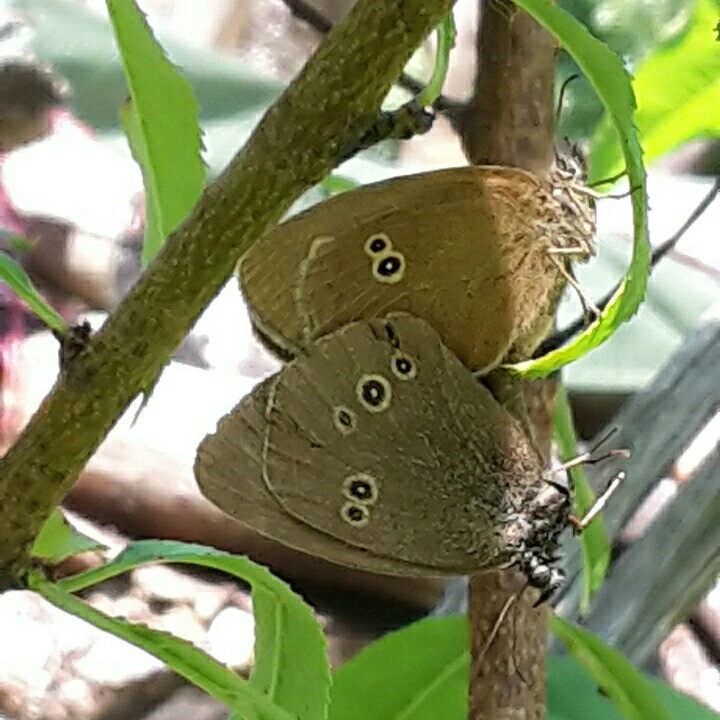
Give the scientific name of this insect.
Aphantopus hyperantus
